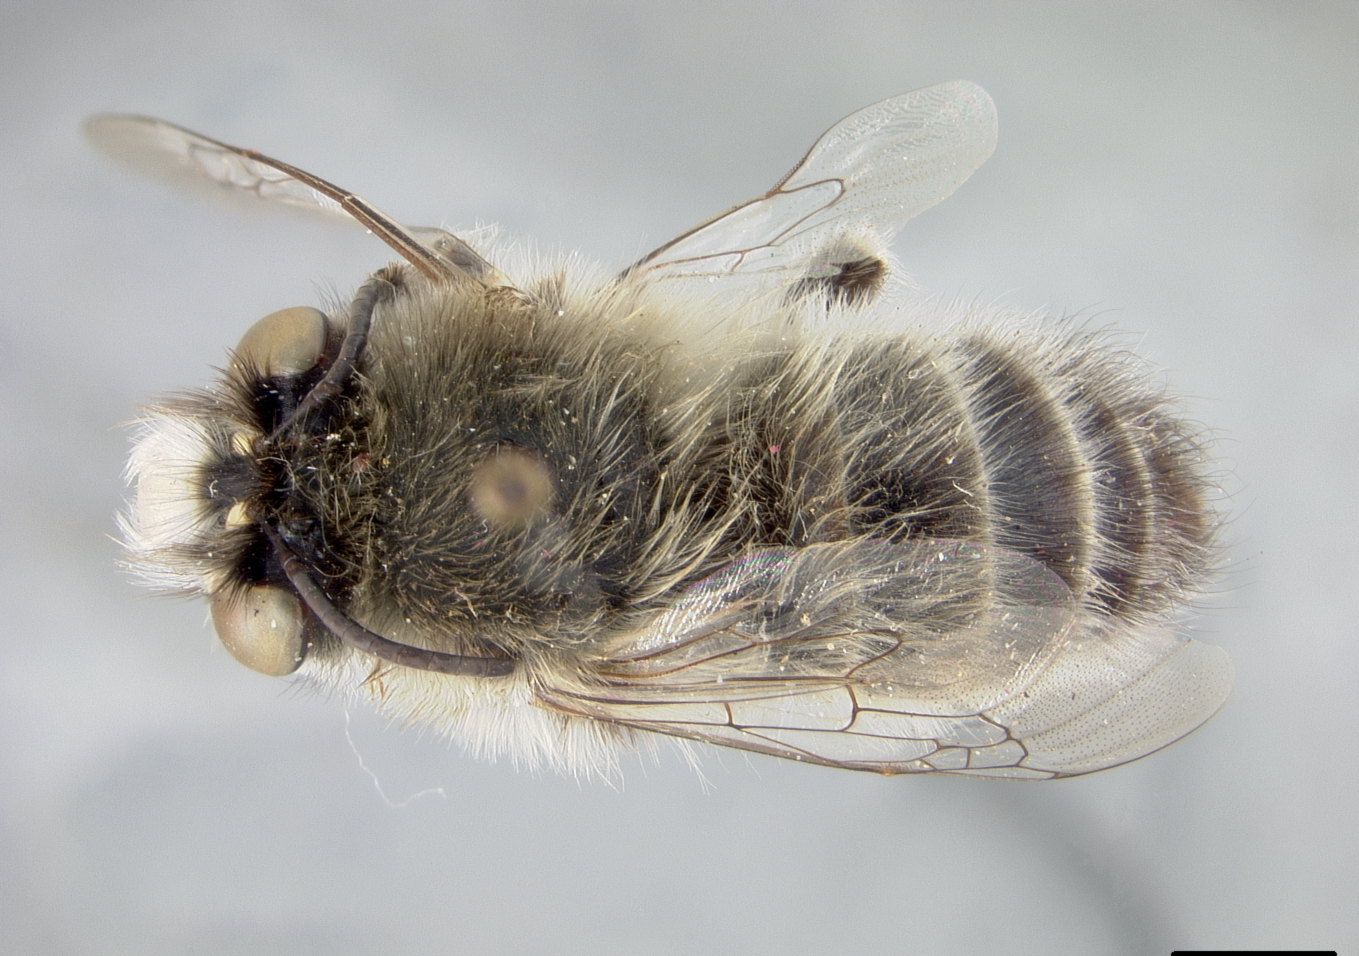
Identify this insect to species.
Anthophora leucorhina
